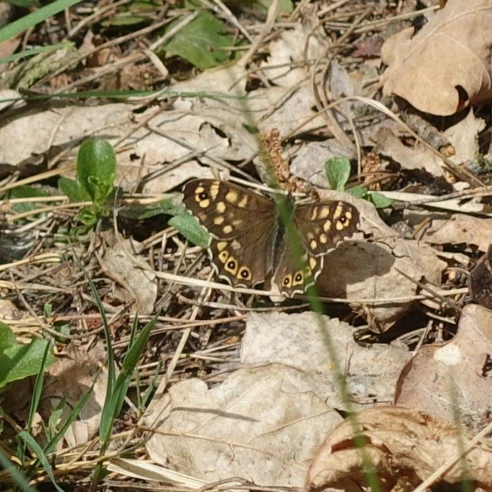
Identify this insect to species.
Pararge aegeria
